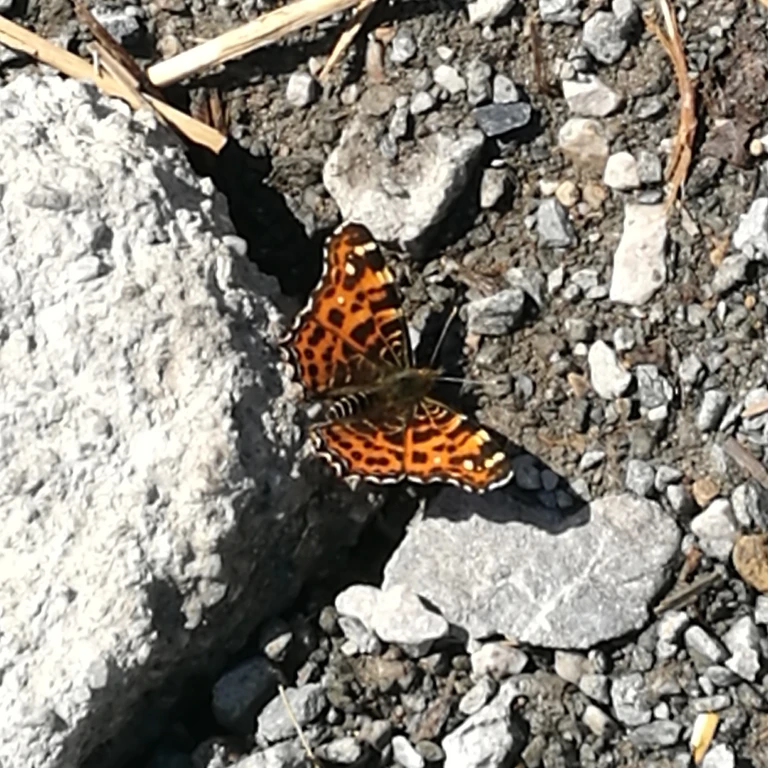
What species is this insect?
Araschnia levana
